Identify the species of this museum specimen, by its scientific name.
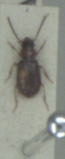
Acupalpus dubius
